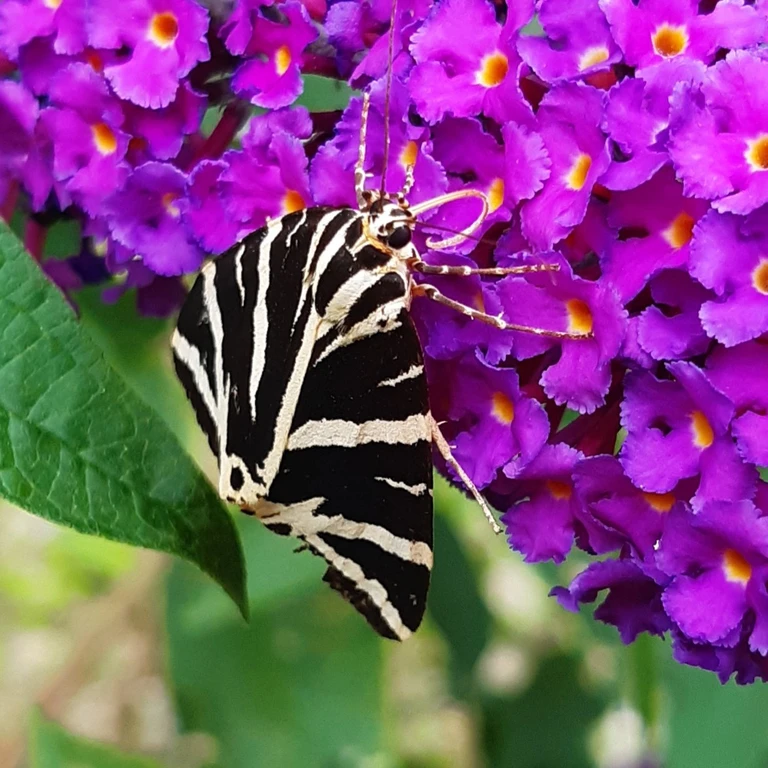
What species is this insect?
Euplagia quadripunctaria
